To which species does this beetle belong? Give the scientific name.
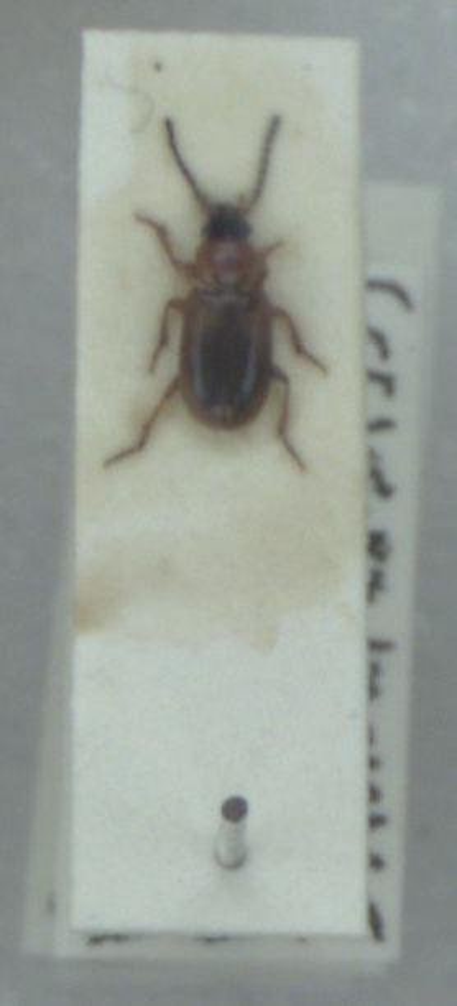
Acupalpus dorsalis
